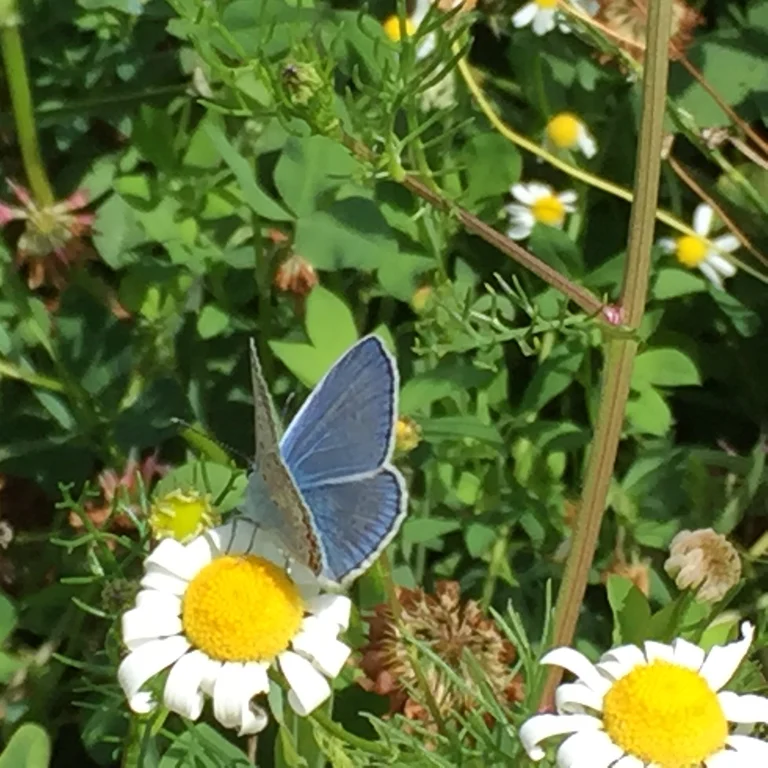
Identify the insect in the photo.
Polyommatus icarus
